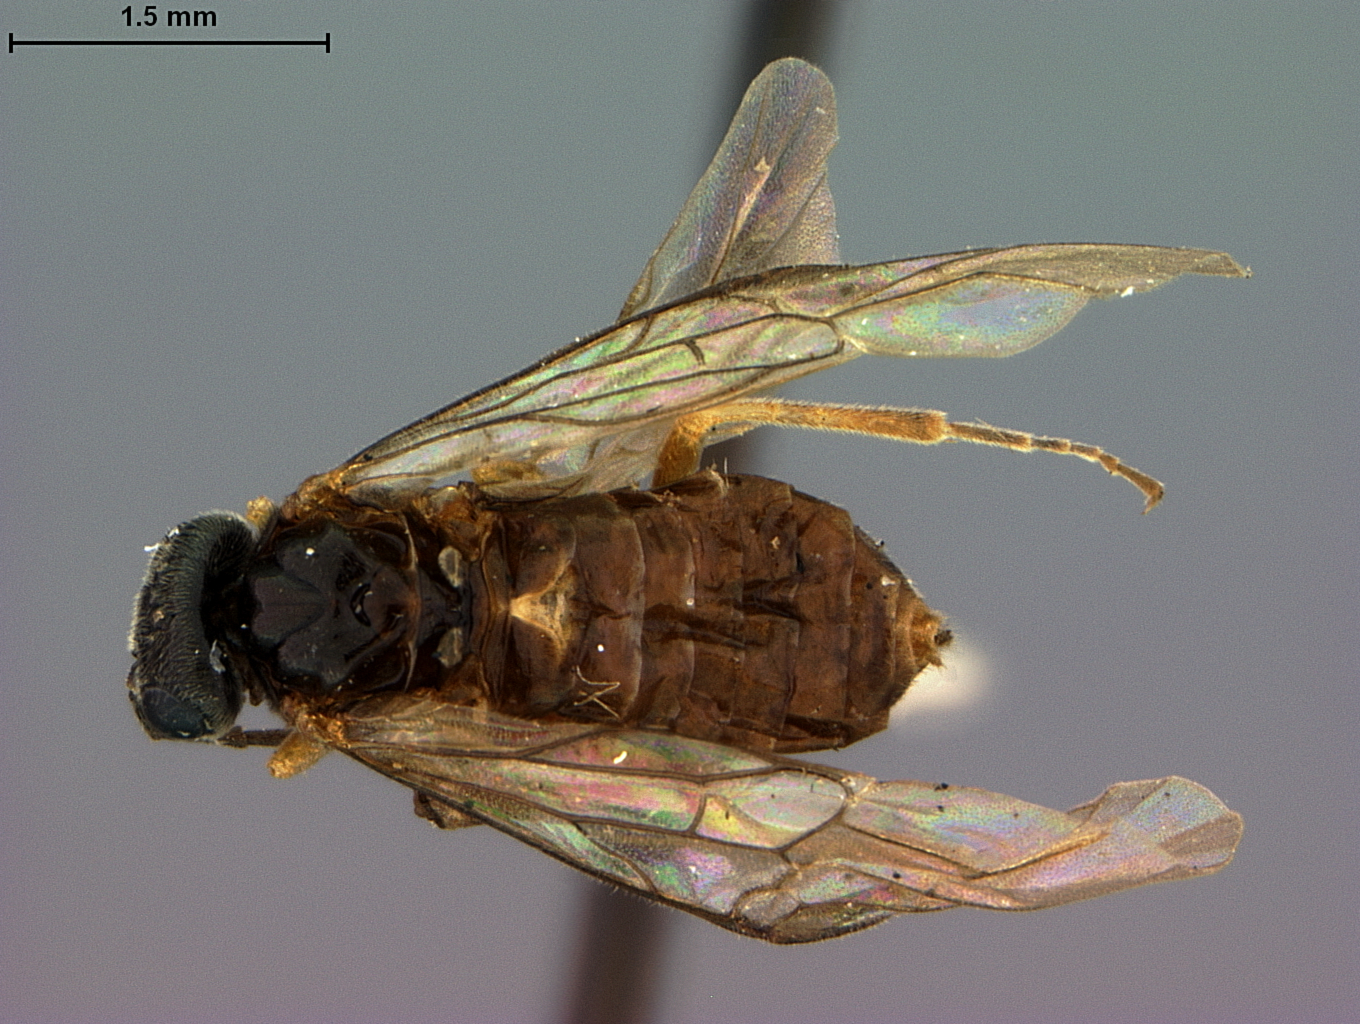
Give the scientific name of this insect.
Kerita difala
